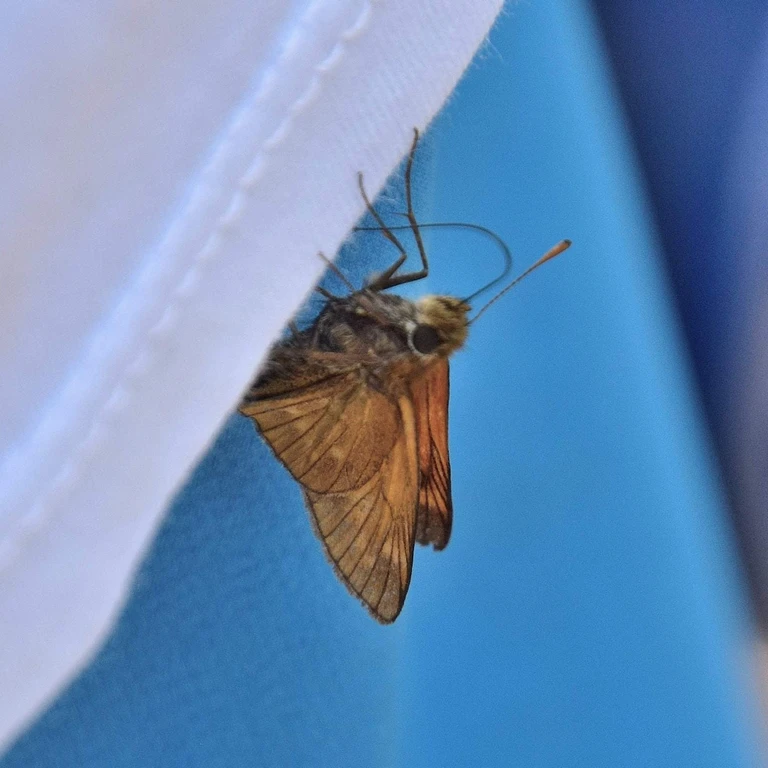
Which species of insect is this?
Ochlodes sylvanus (also Ochlodes venata)
